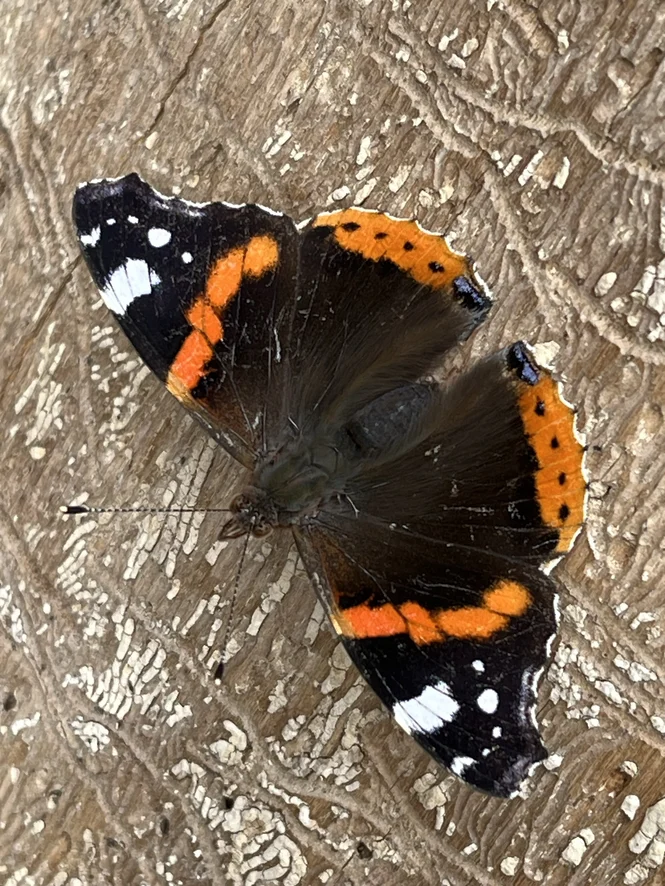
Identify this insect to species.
Vanessa atalanta
